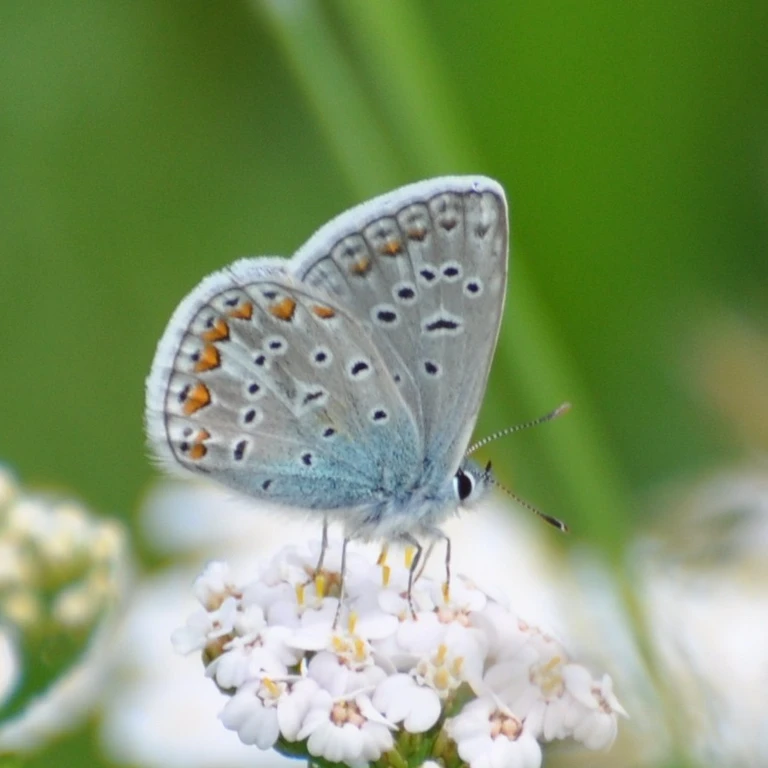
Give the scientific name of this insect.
Polyommatus icarus
